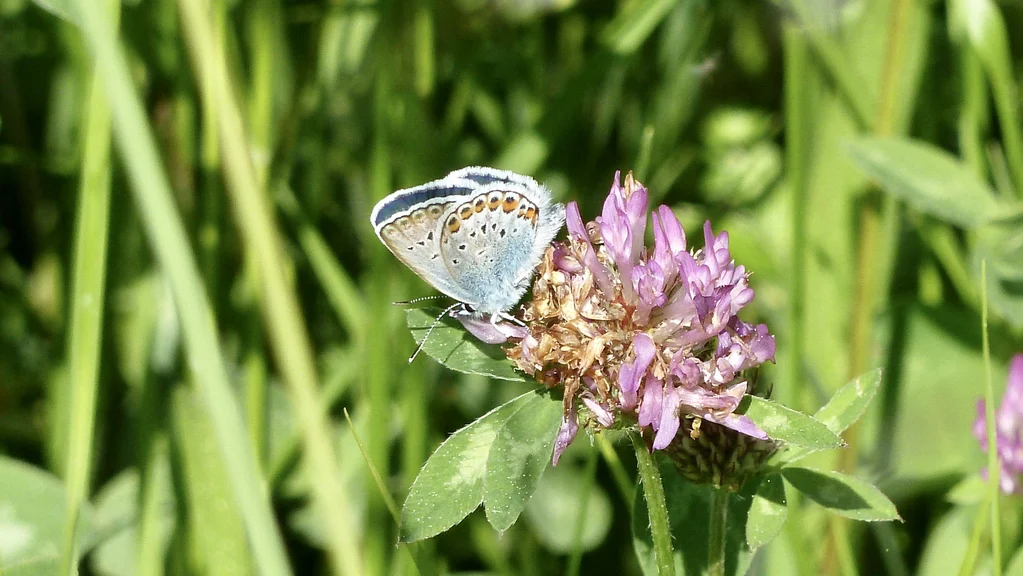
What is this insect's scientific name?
Plebejus argus
